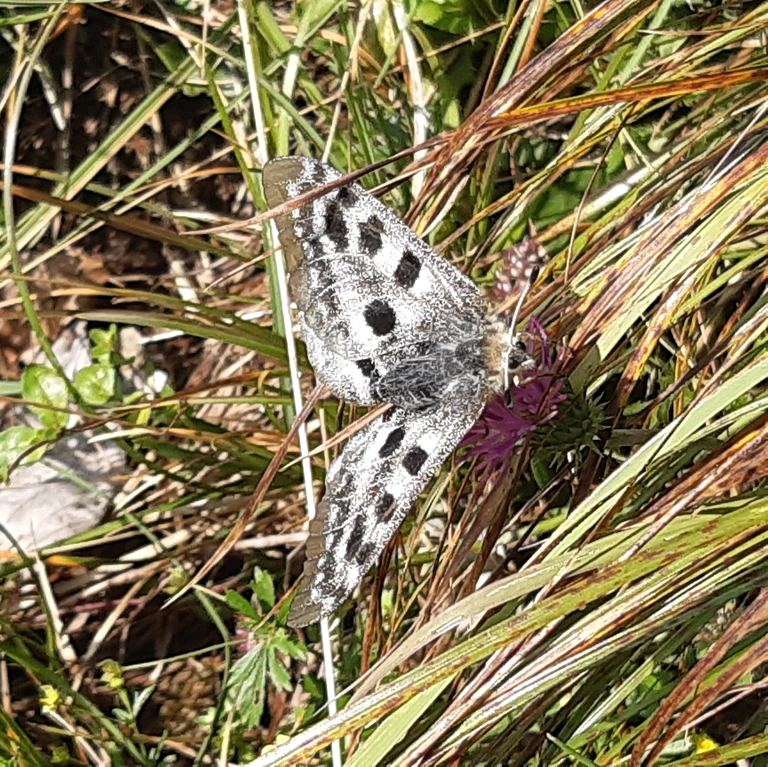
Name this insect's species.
Parnassius apollo
